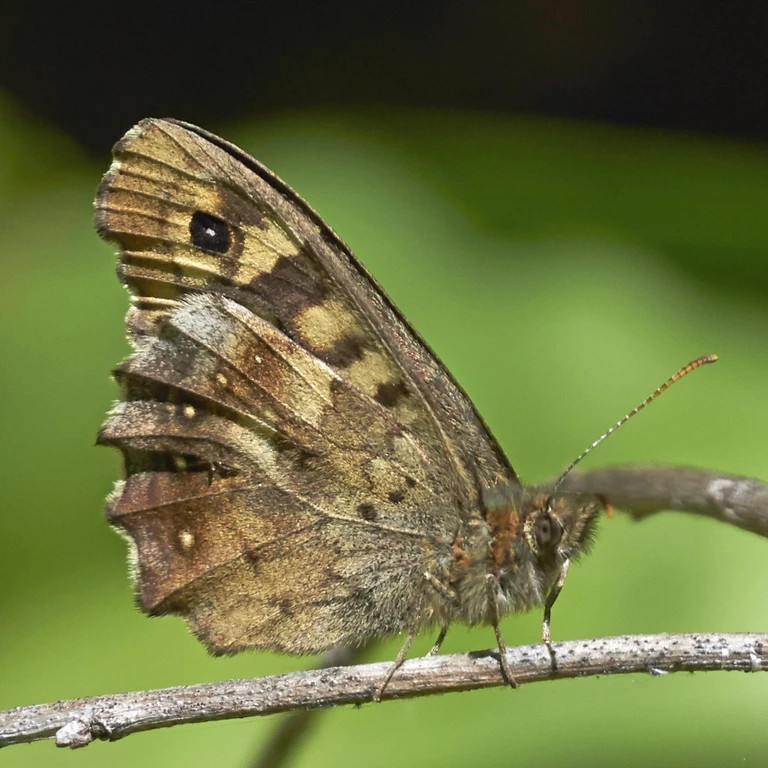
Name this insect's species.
Pararge aegeria
